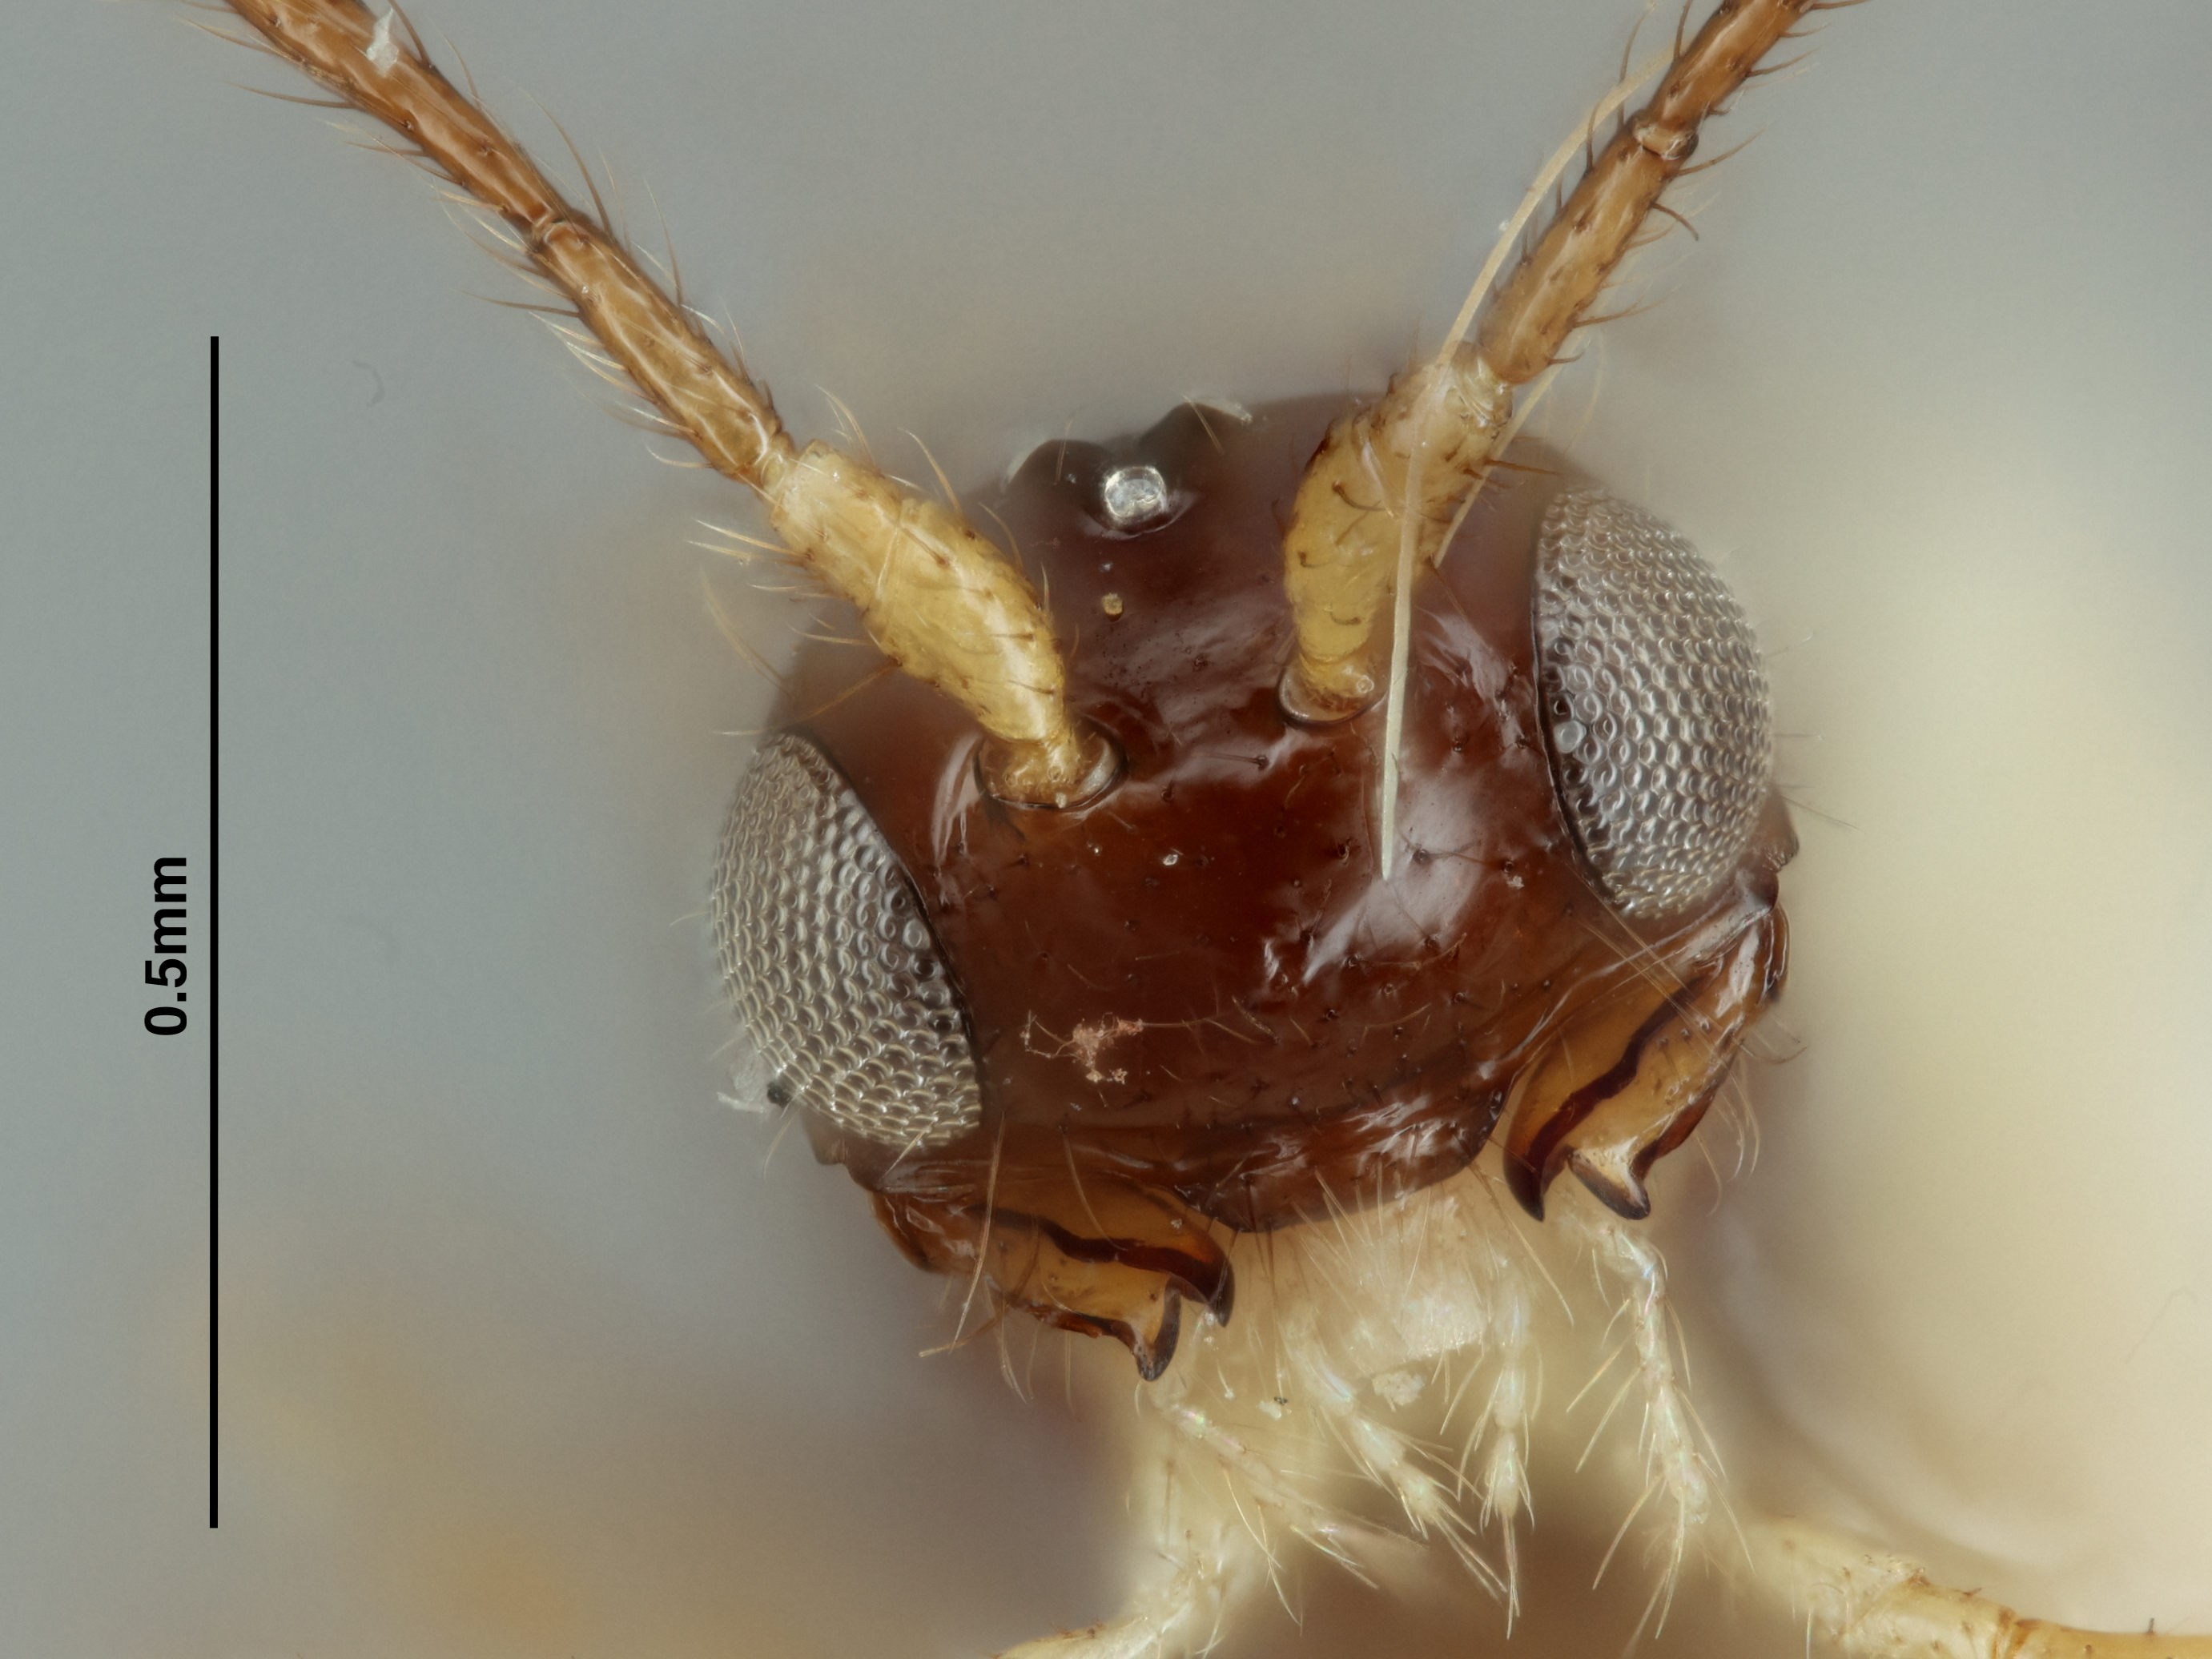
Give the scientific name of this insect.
Aphaereta melanura
